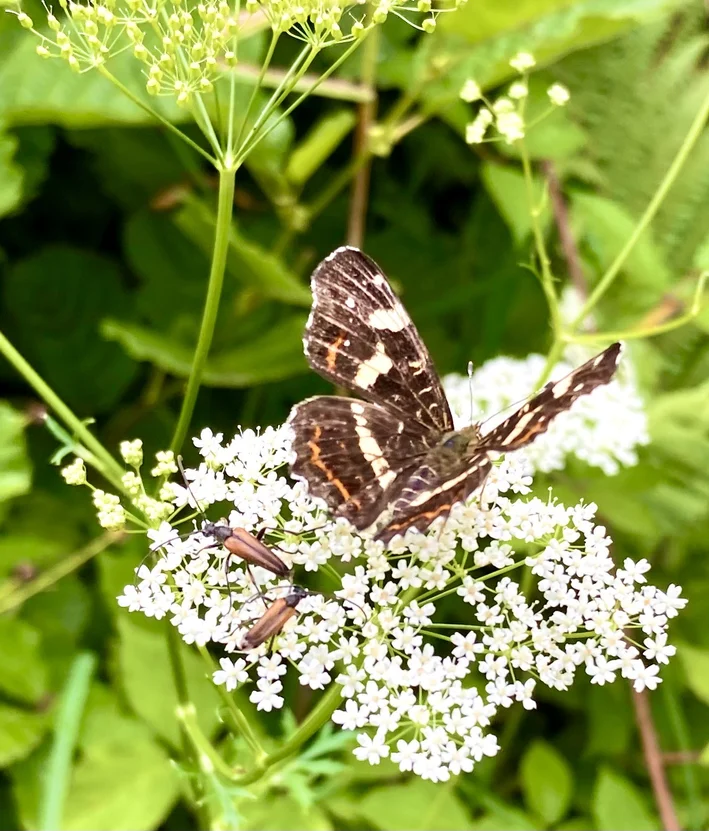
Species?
Araschnia levana
